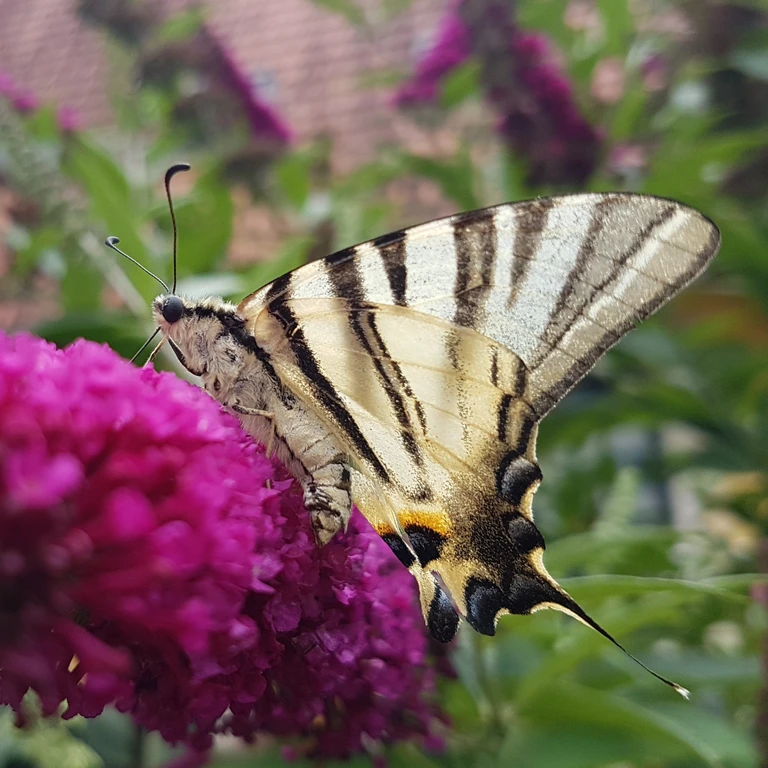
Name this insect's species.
Iphiclides podalirius
